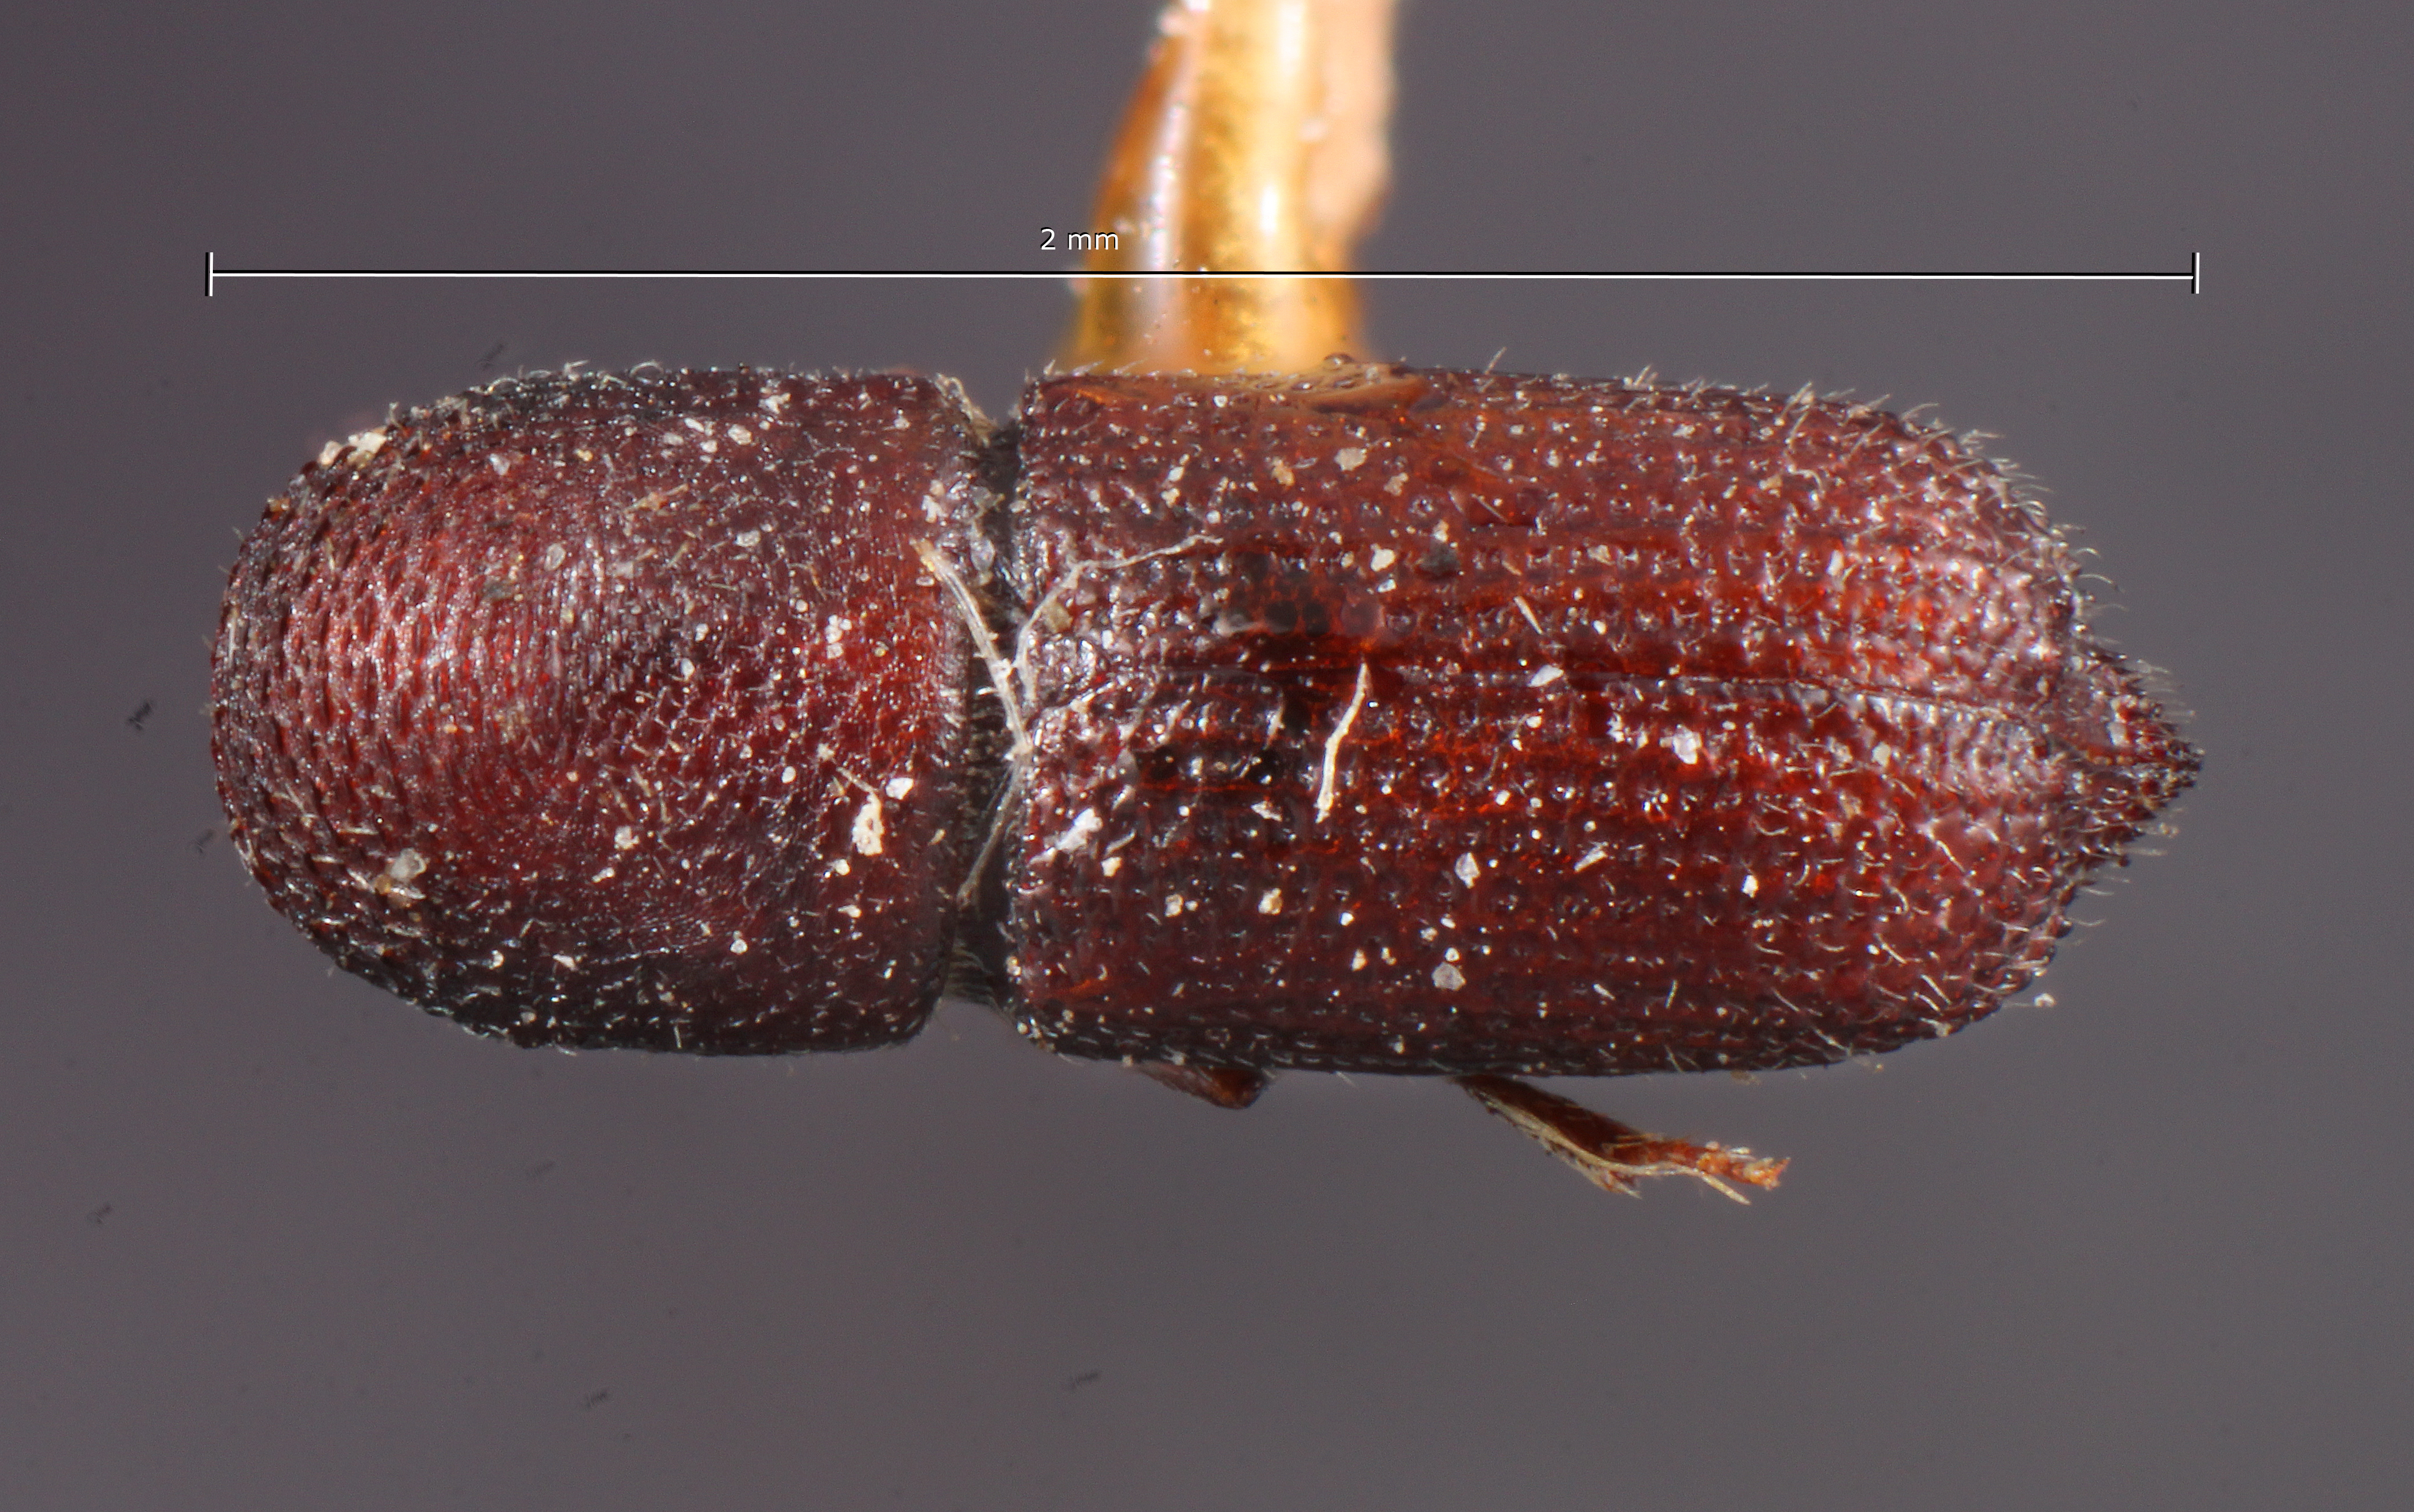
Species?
Hylocurus biconcavus
